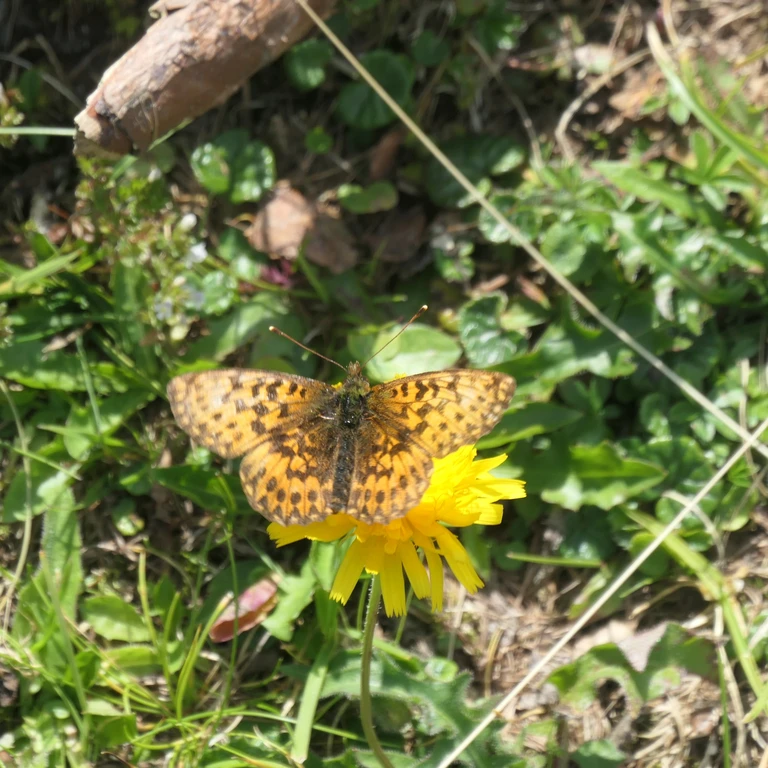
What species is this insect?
Boloria titania
